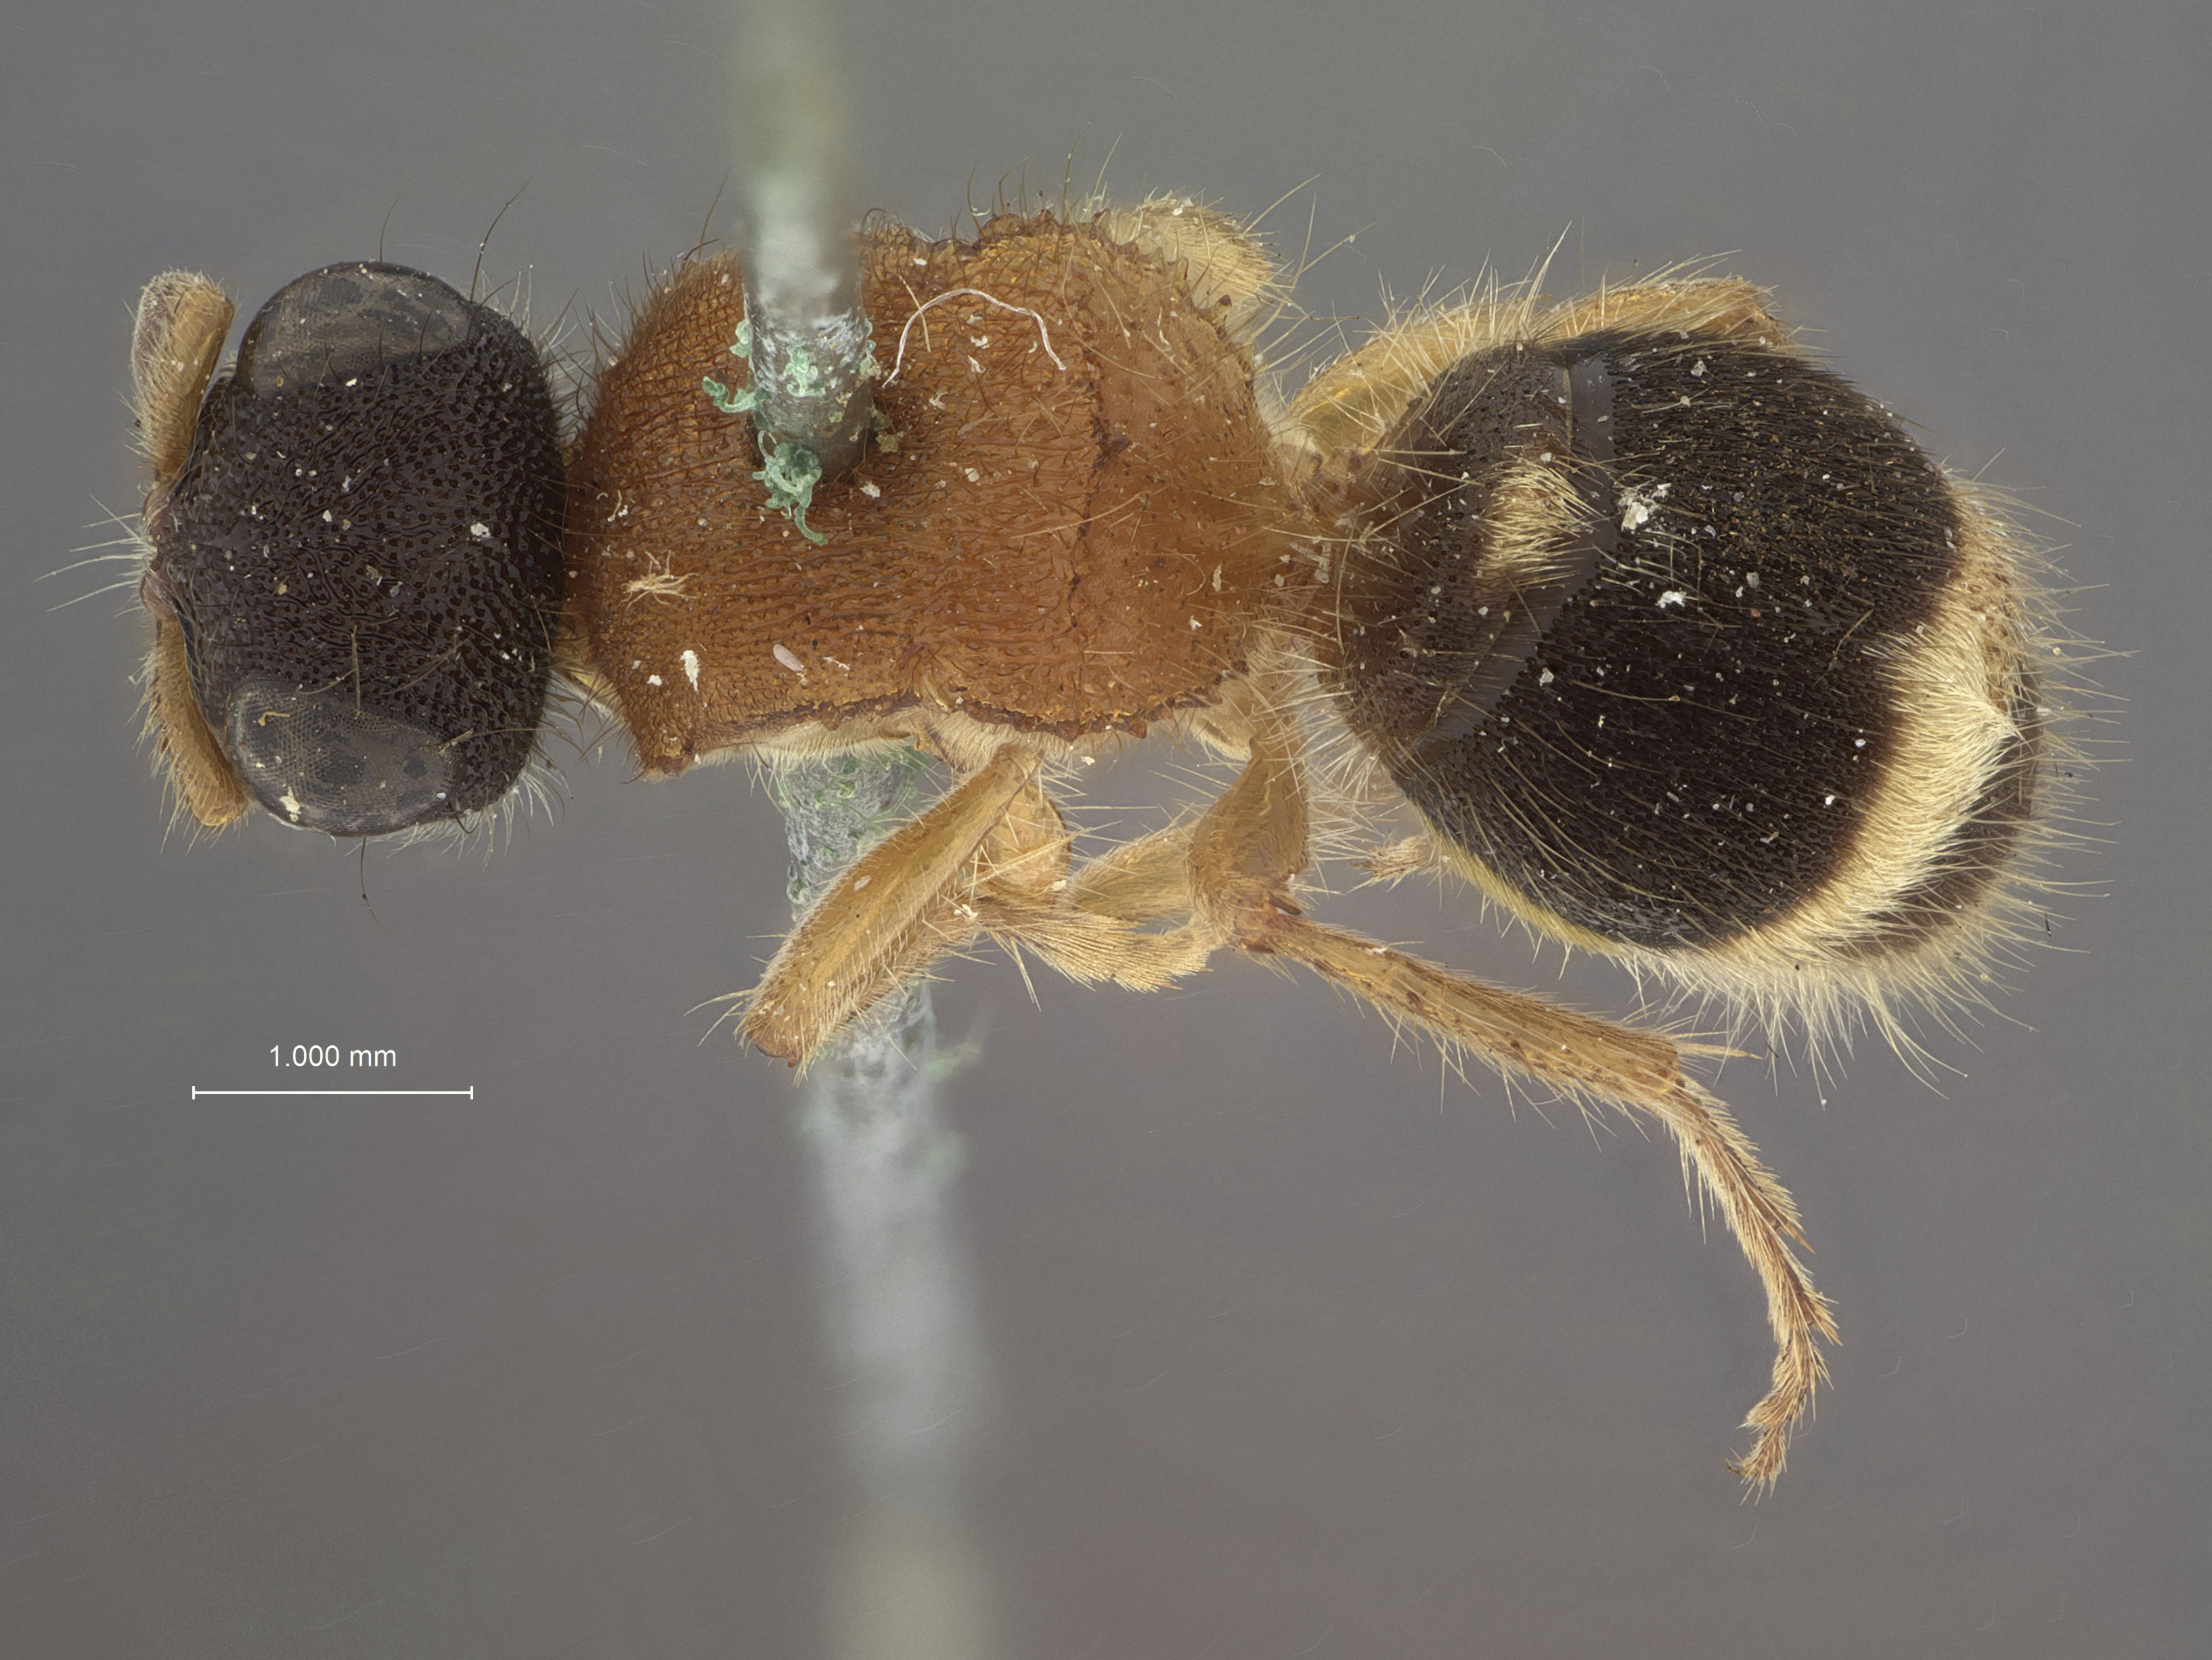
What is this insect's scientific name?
Squamulotilla venatrix
